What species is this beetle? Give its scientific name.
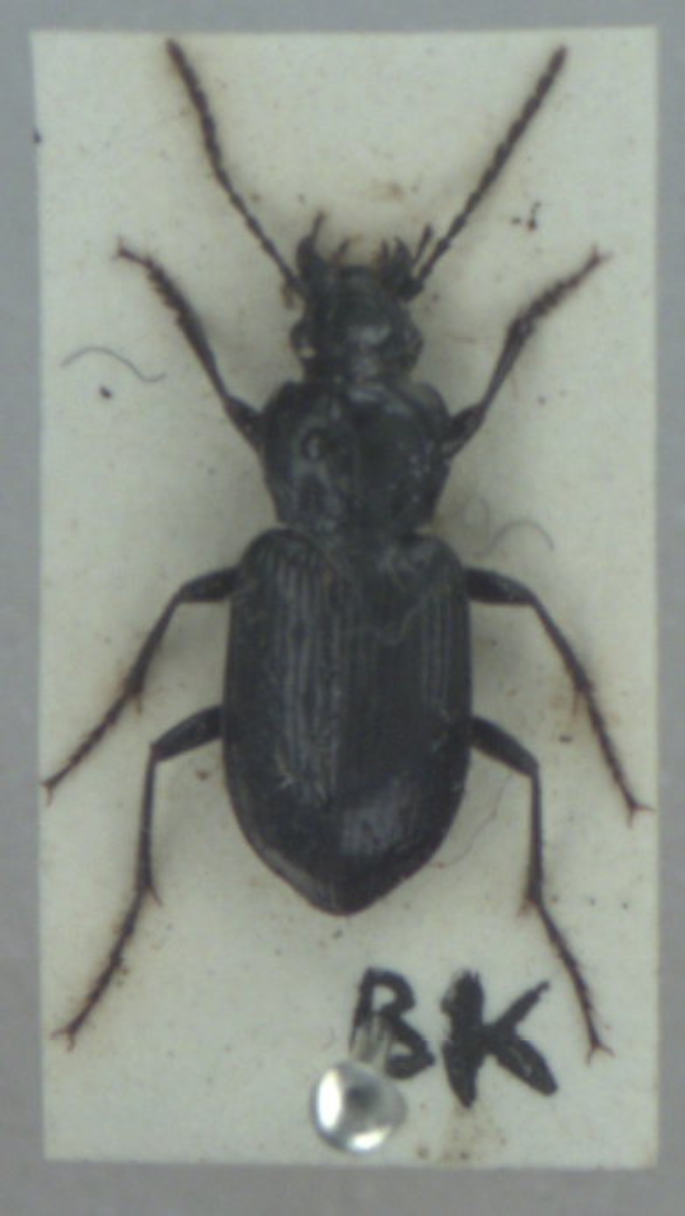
Pterostichus quadrifoveolatus
